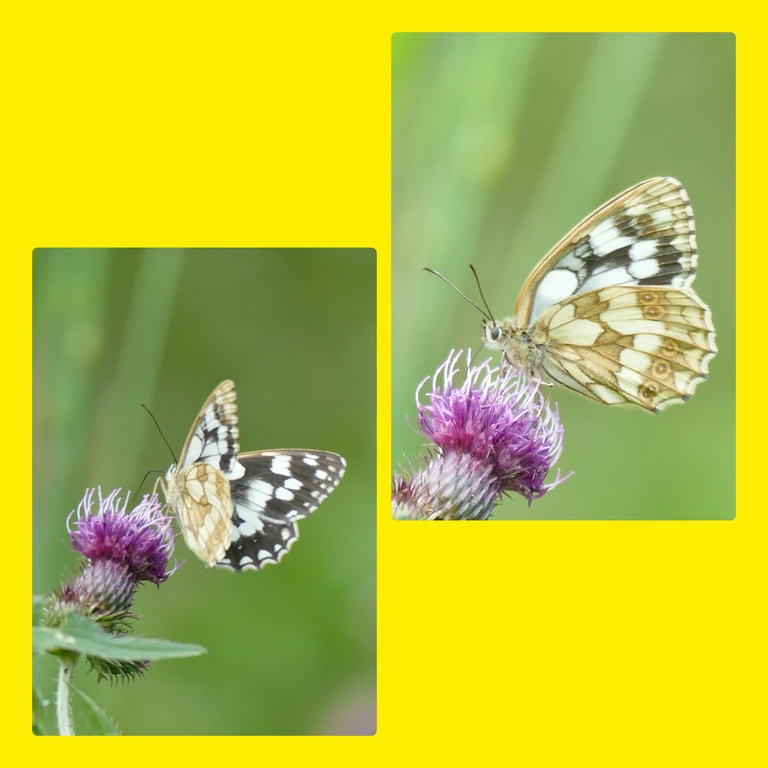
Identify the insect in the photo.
Melanargia galathea
